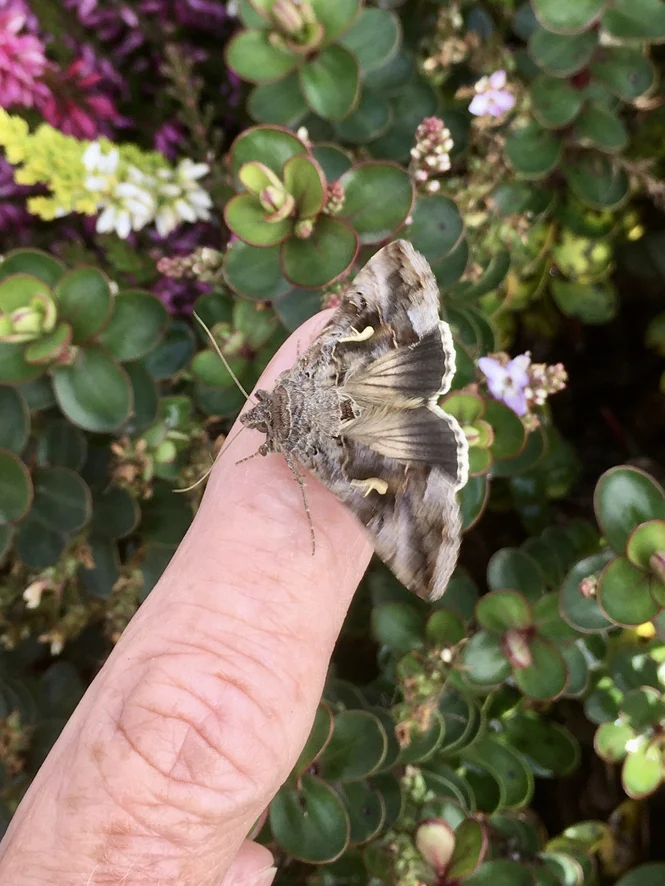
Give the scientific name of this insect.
Autographa gamma
